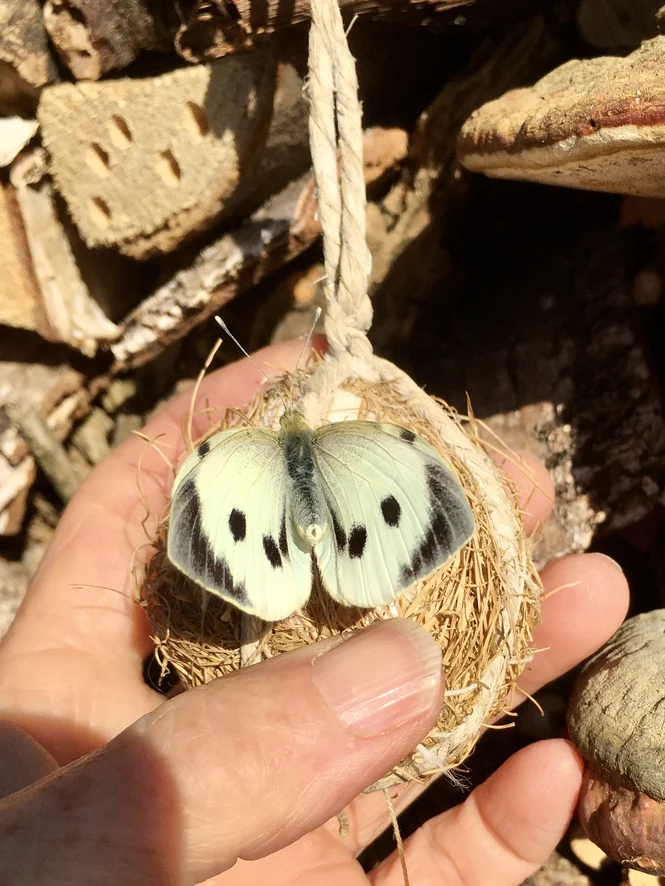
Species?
Pieris brassicae
